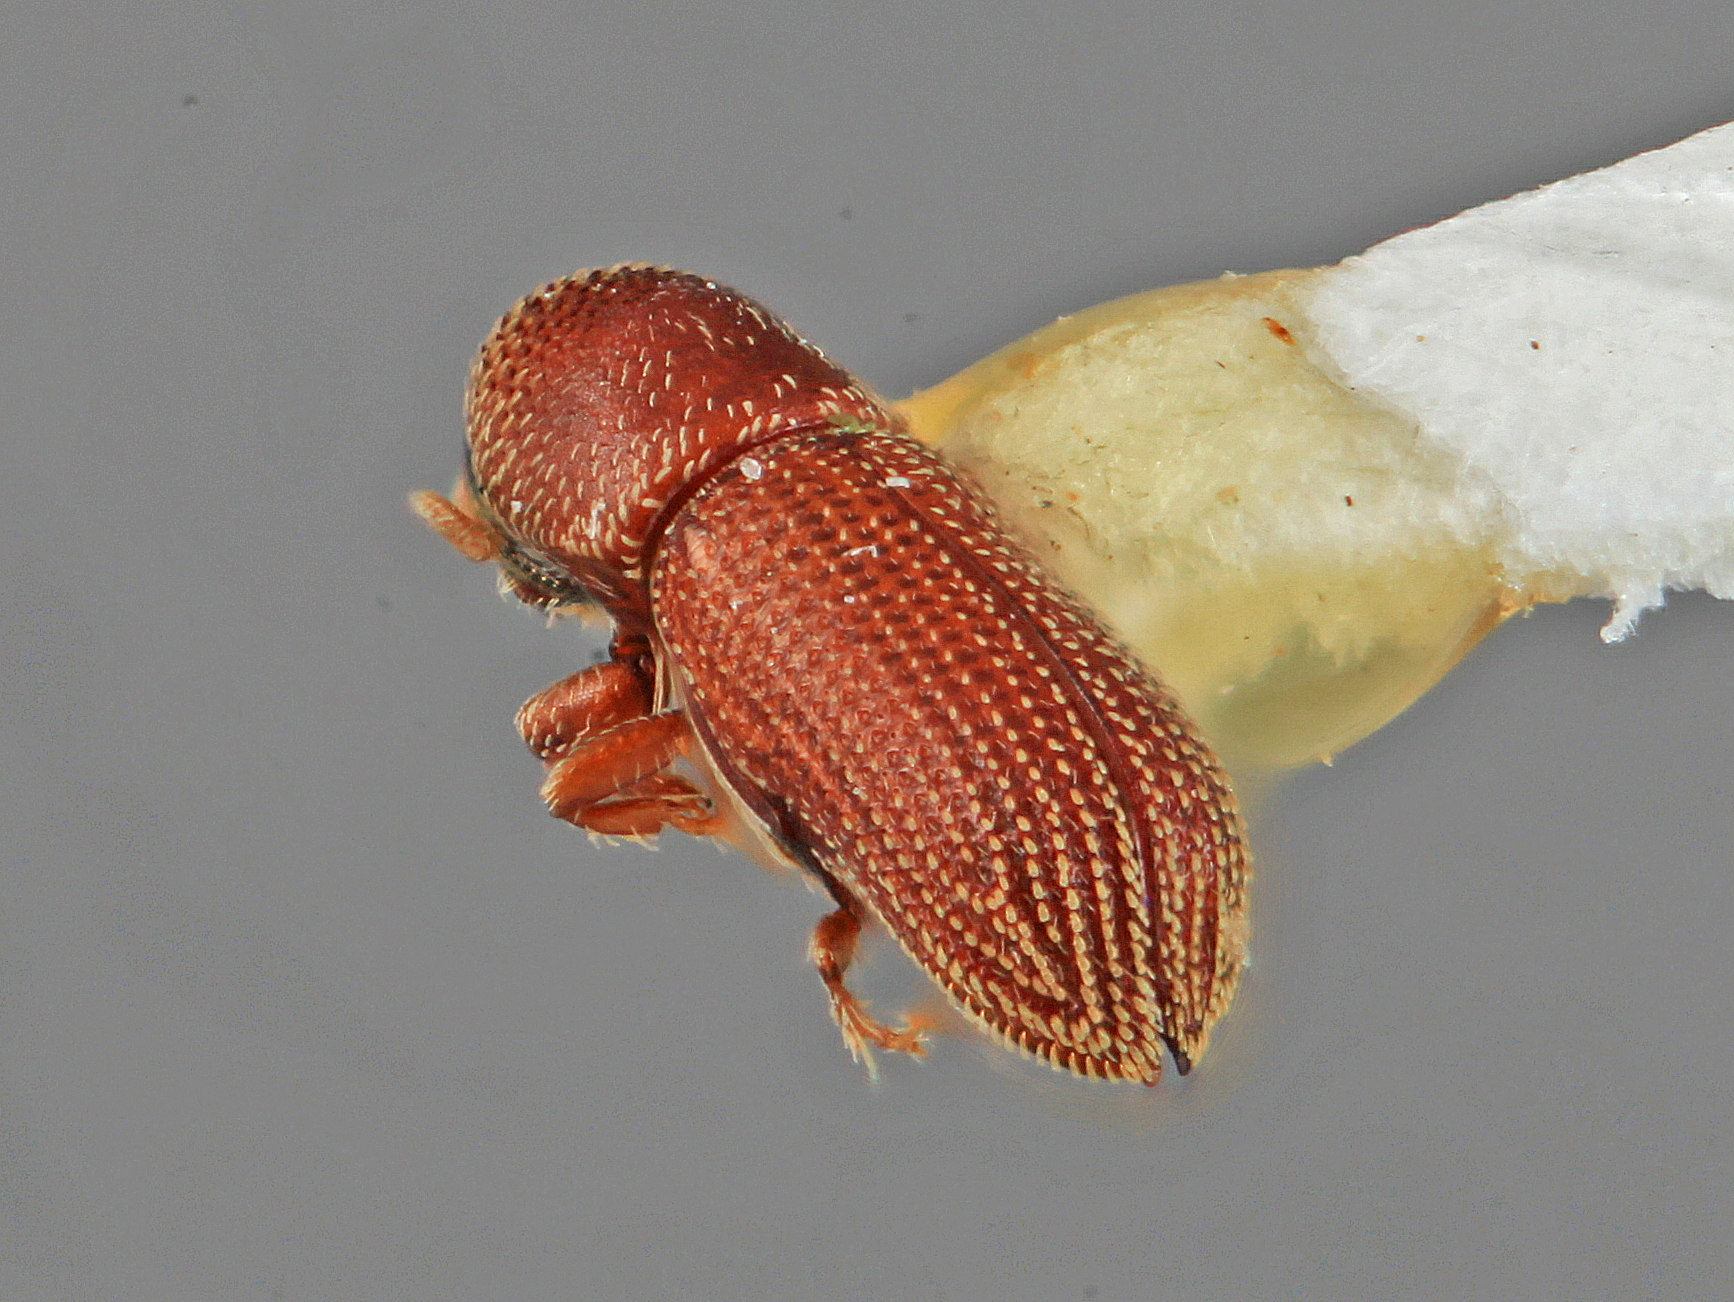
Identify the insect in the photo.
Micracisella striata
